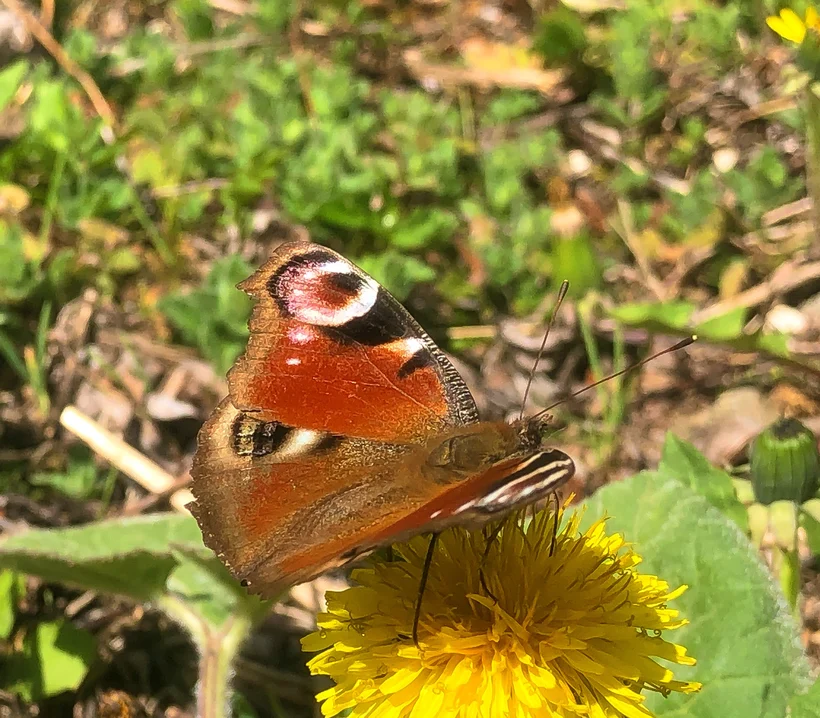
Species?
Aglais io
